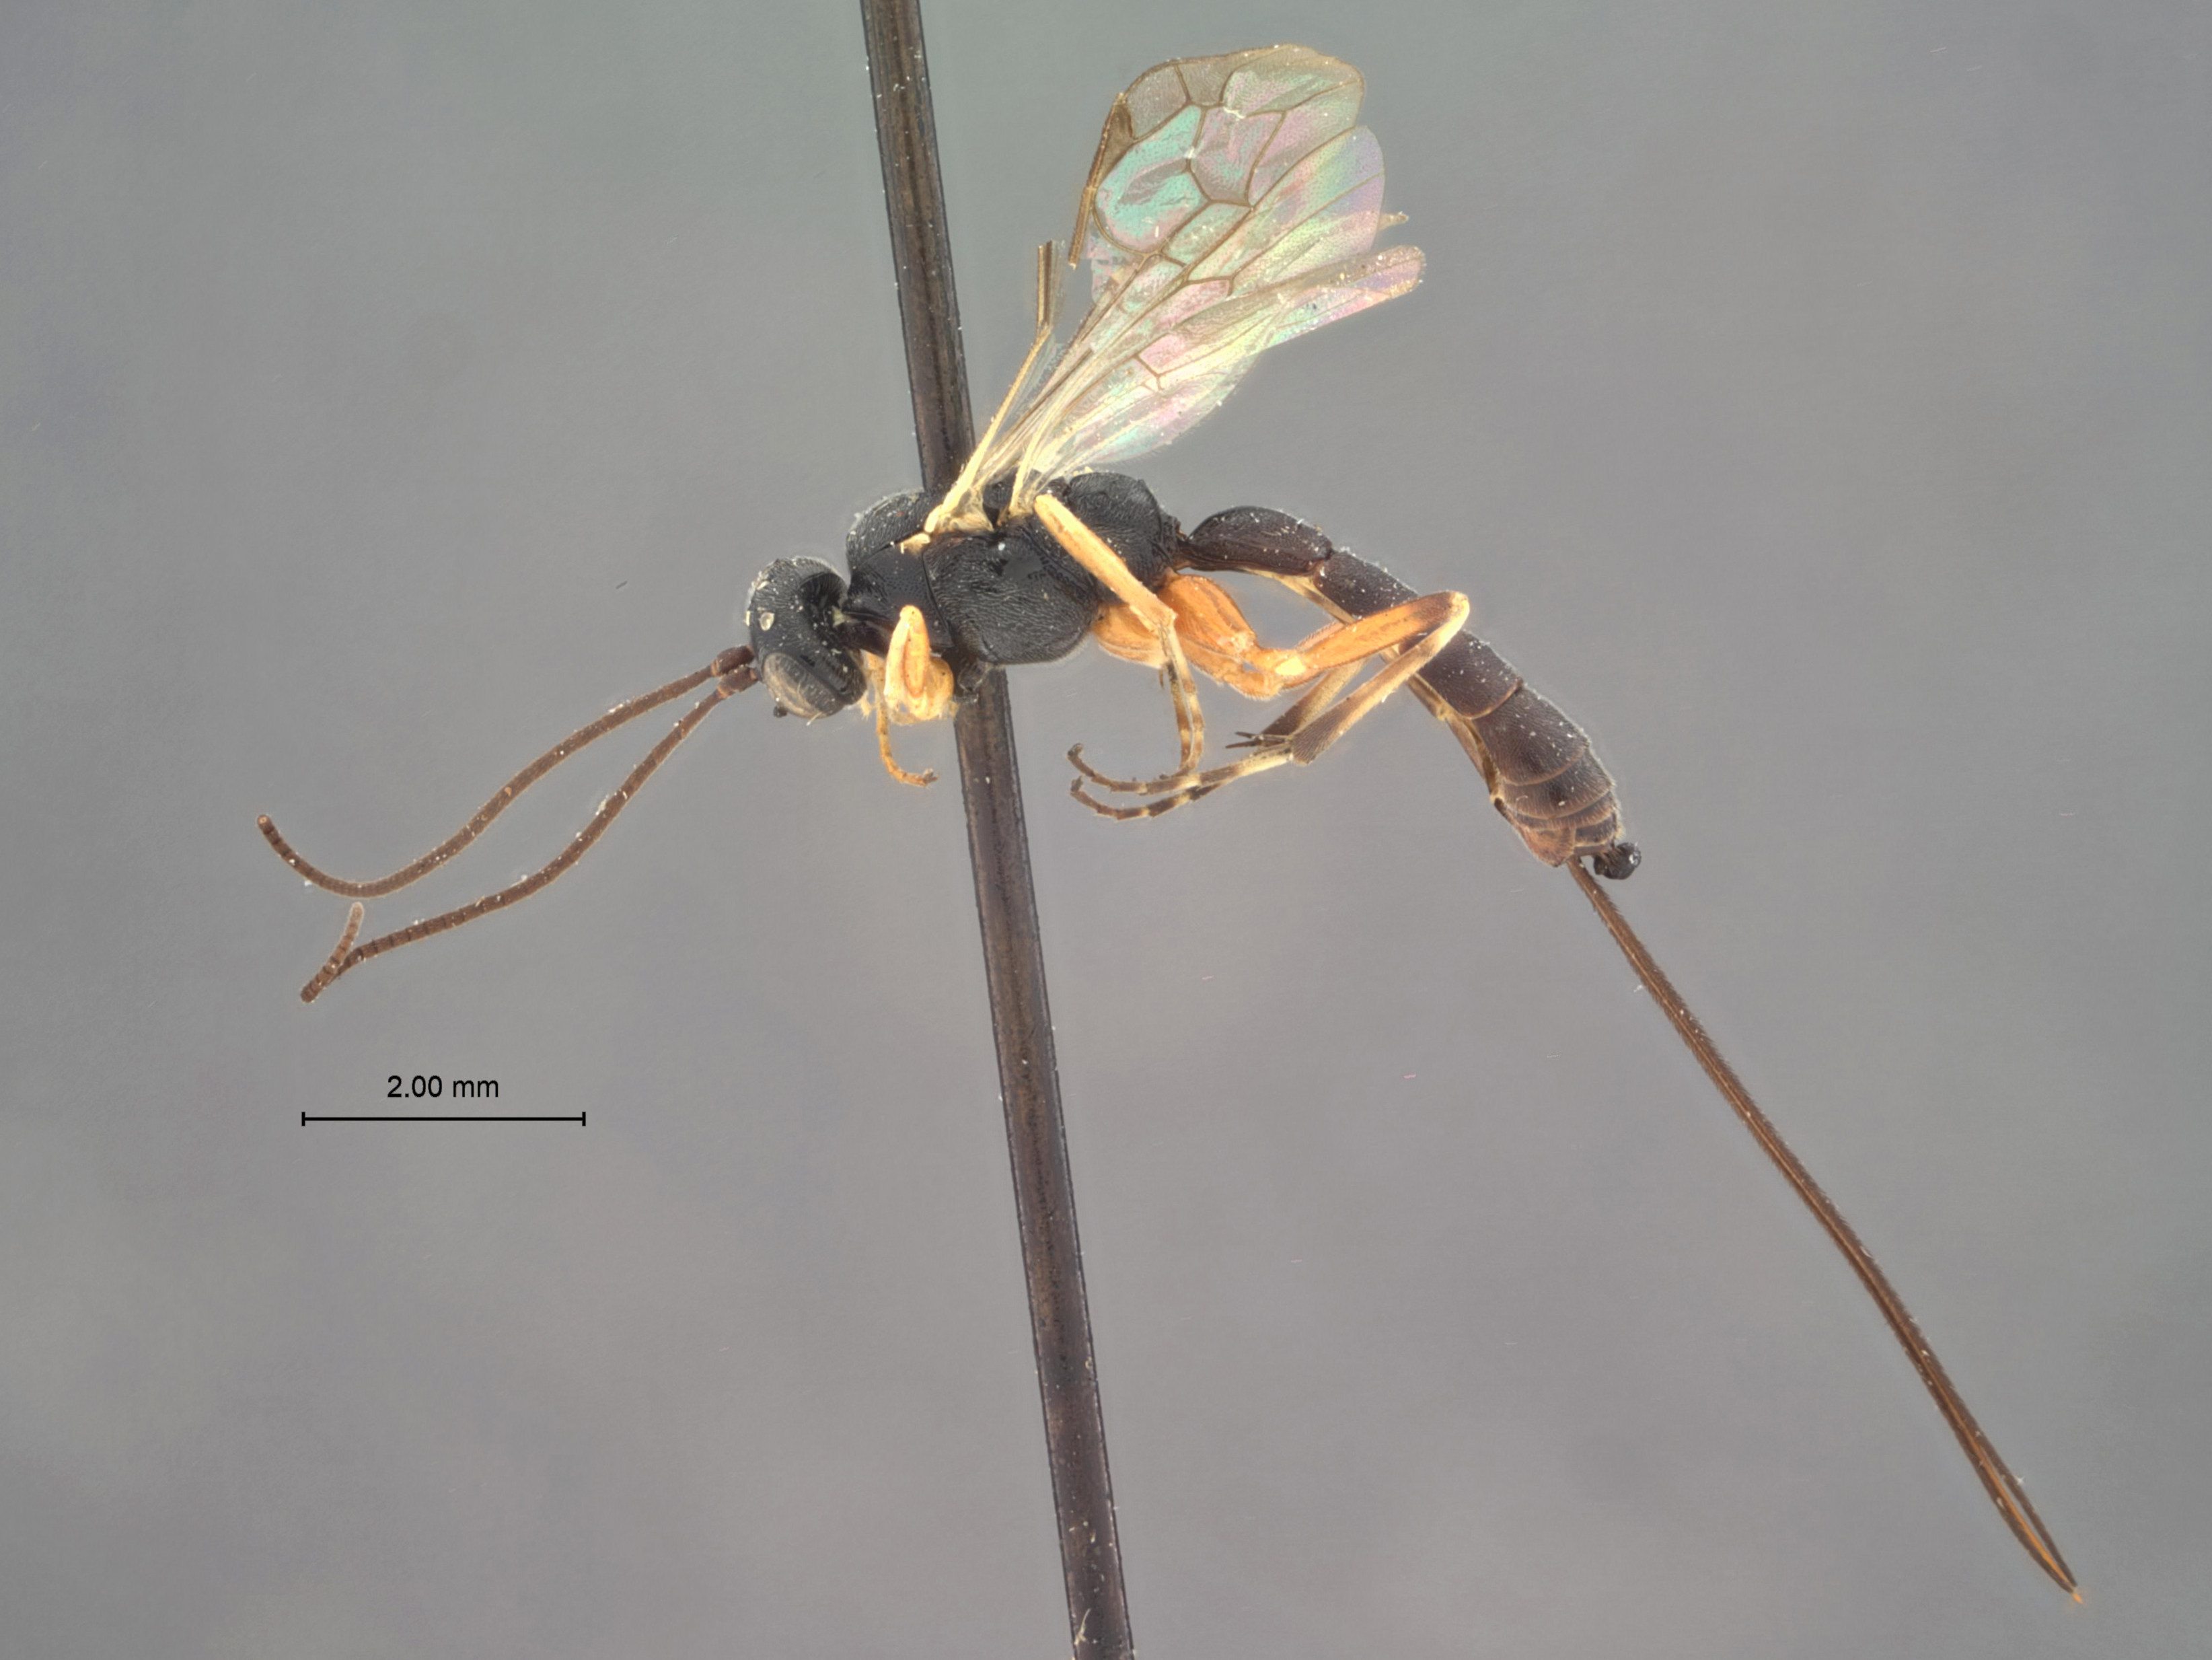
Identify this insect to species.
Glypta rhyacioniae
